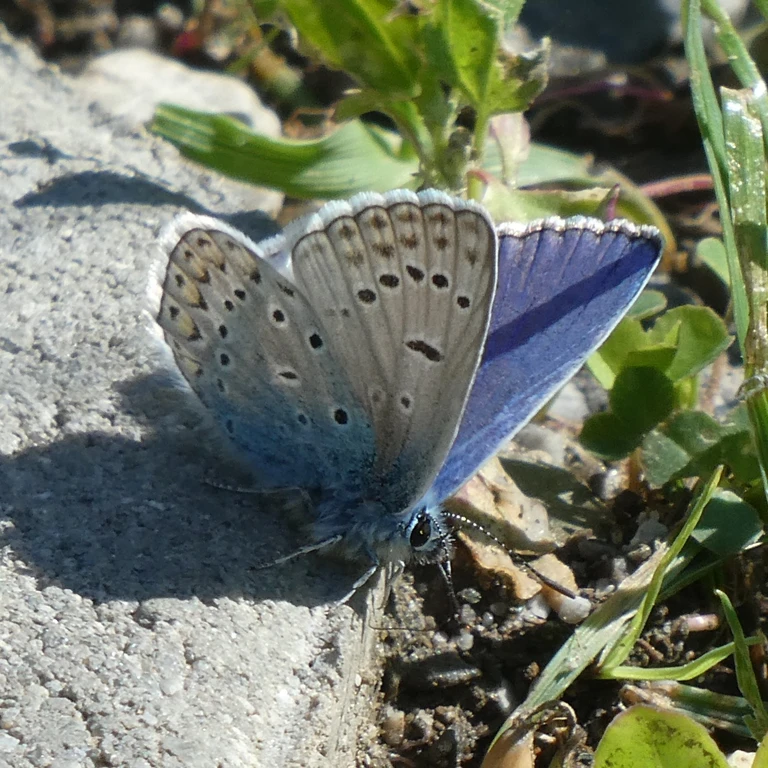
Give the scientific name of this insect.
Polyommatus icarus
